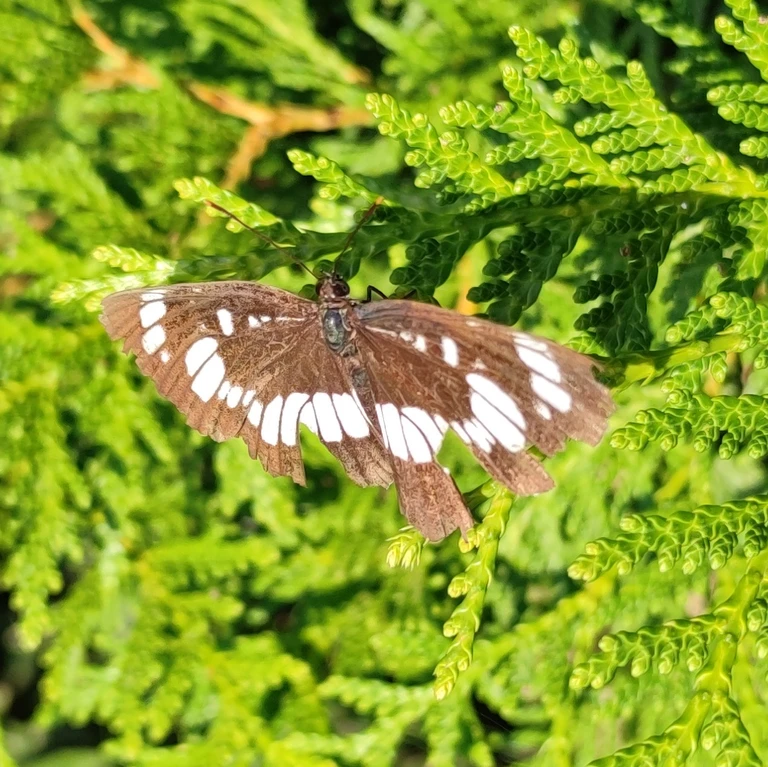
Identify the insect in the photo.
Neptis rivularis
